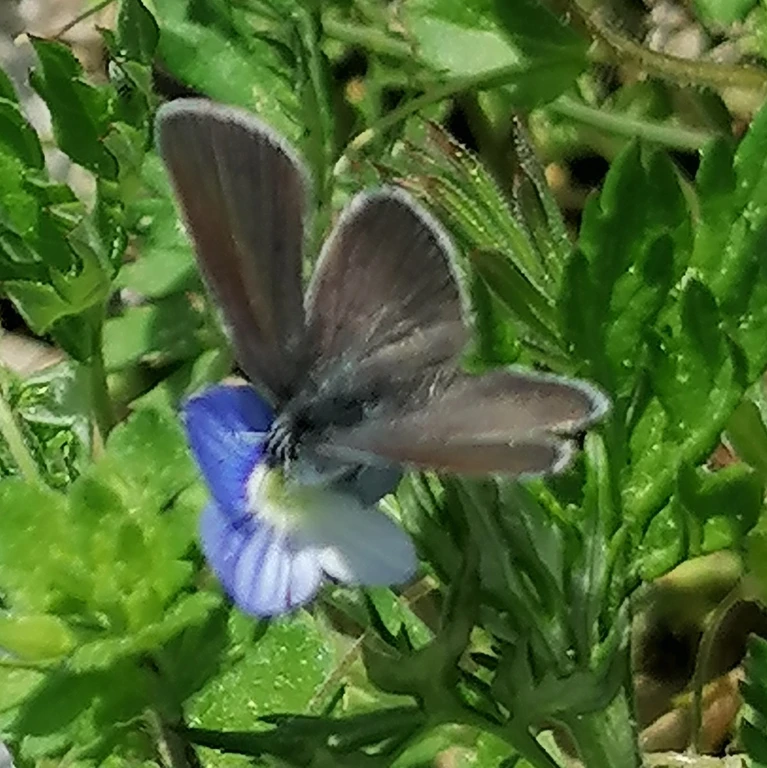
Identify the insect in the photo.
Cupido minimus
